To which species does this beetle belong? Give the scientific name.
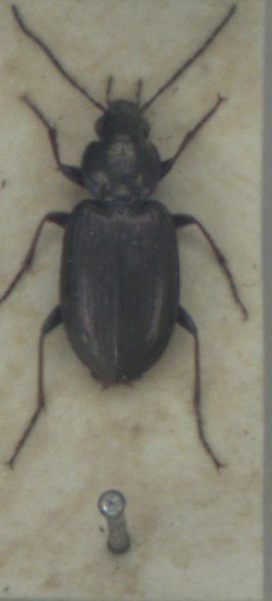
Agonum muelleri
